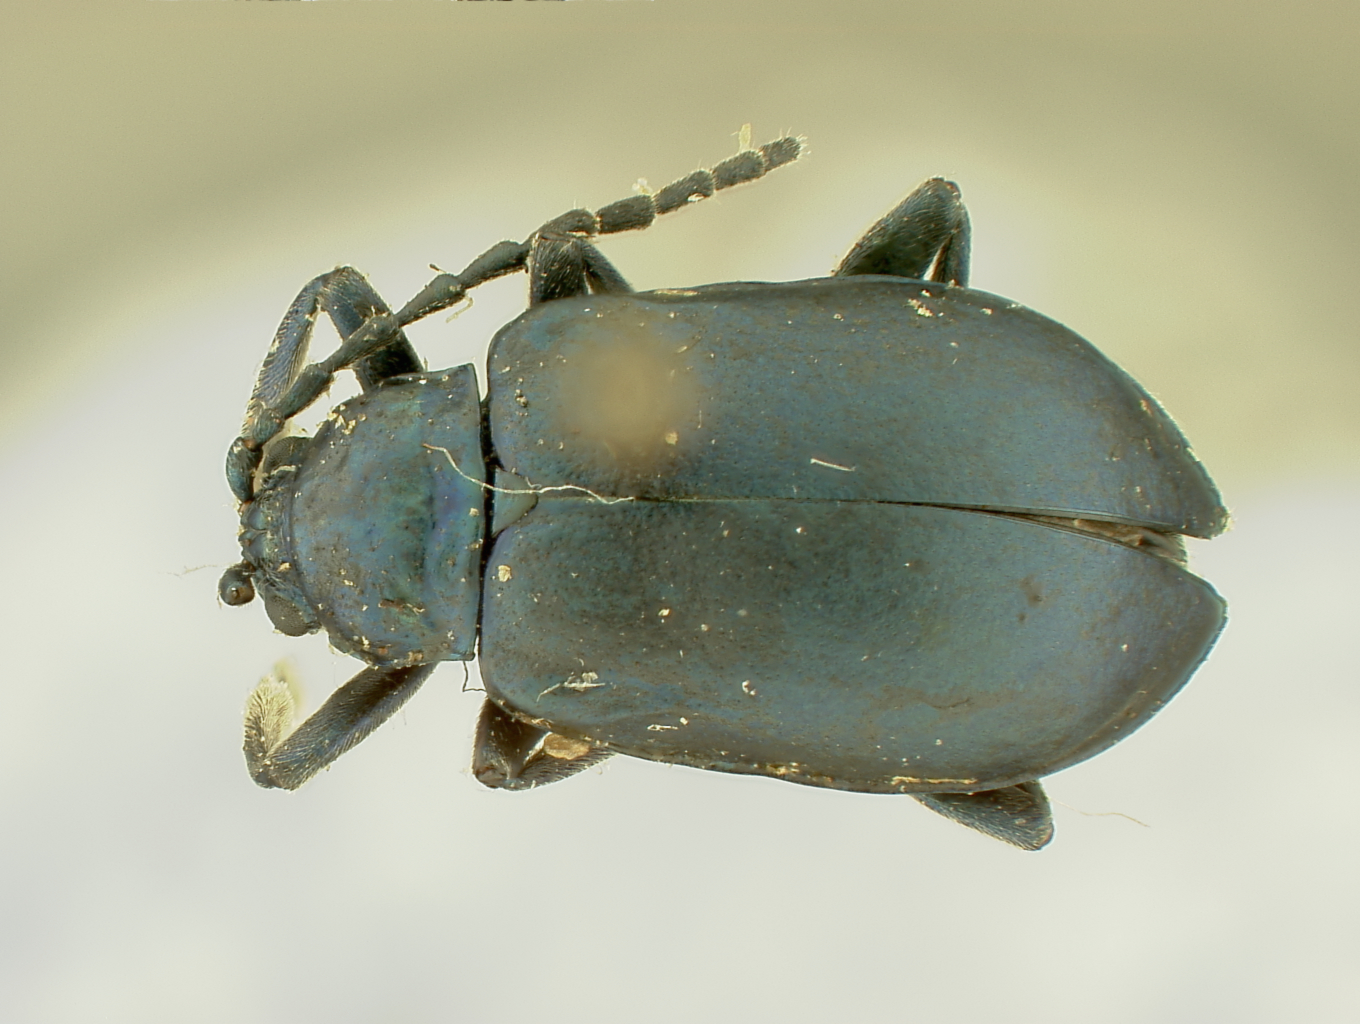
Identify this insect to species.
Macrohaltica costata
